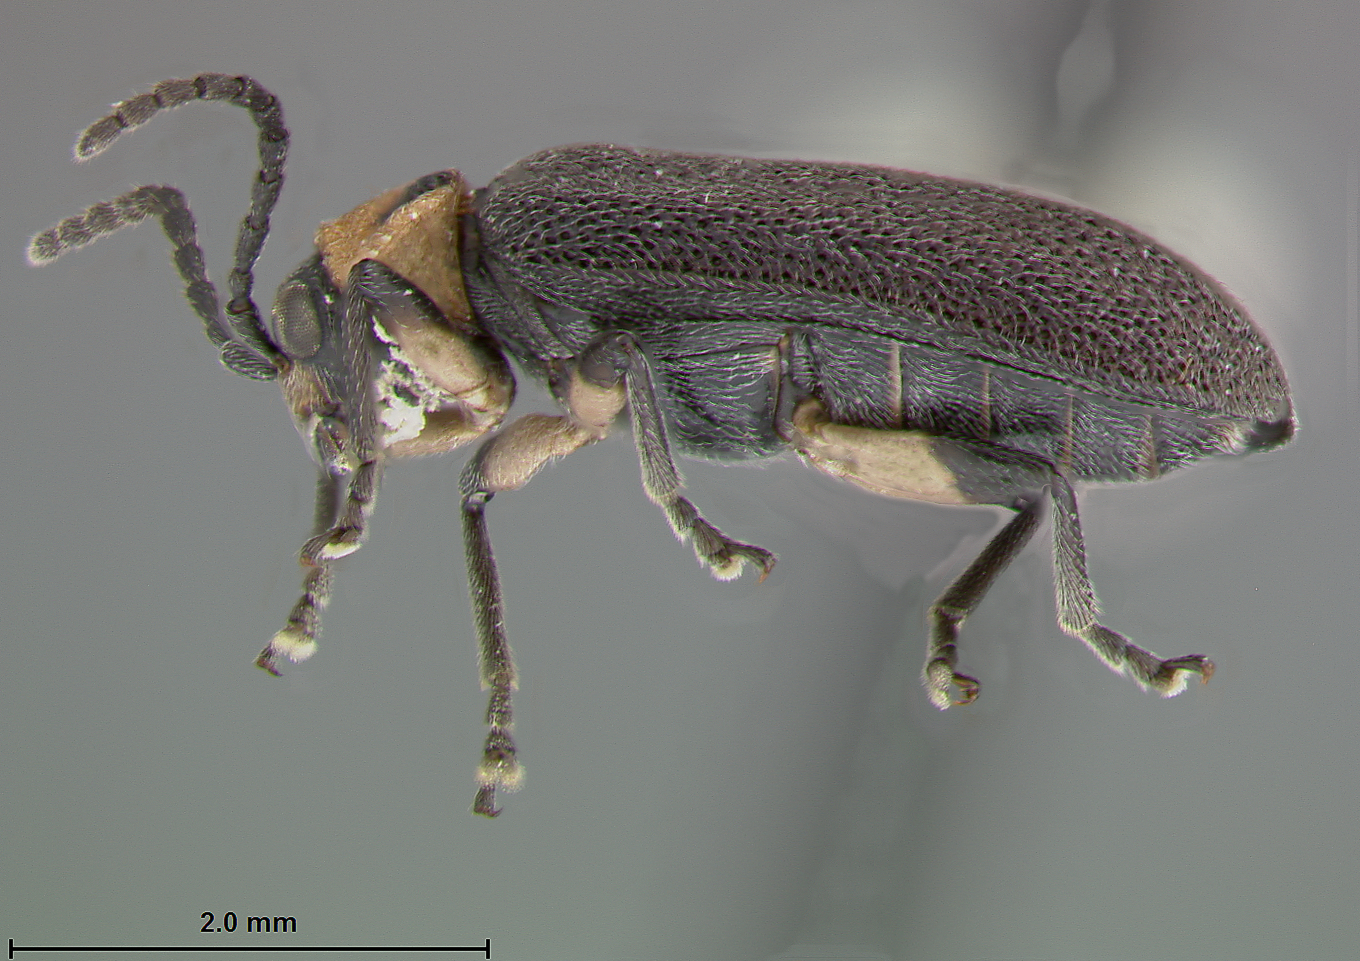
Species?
Ophraea maculicollis
